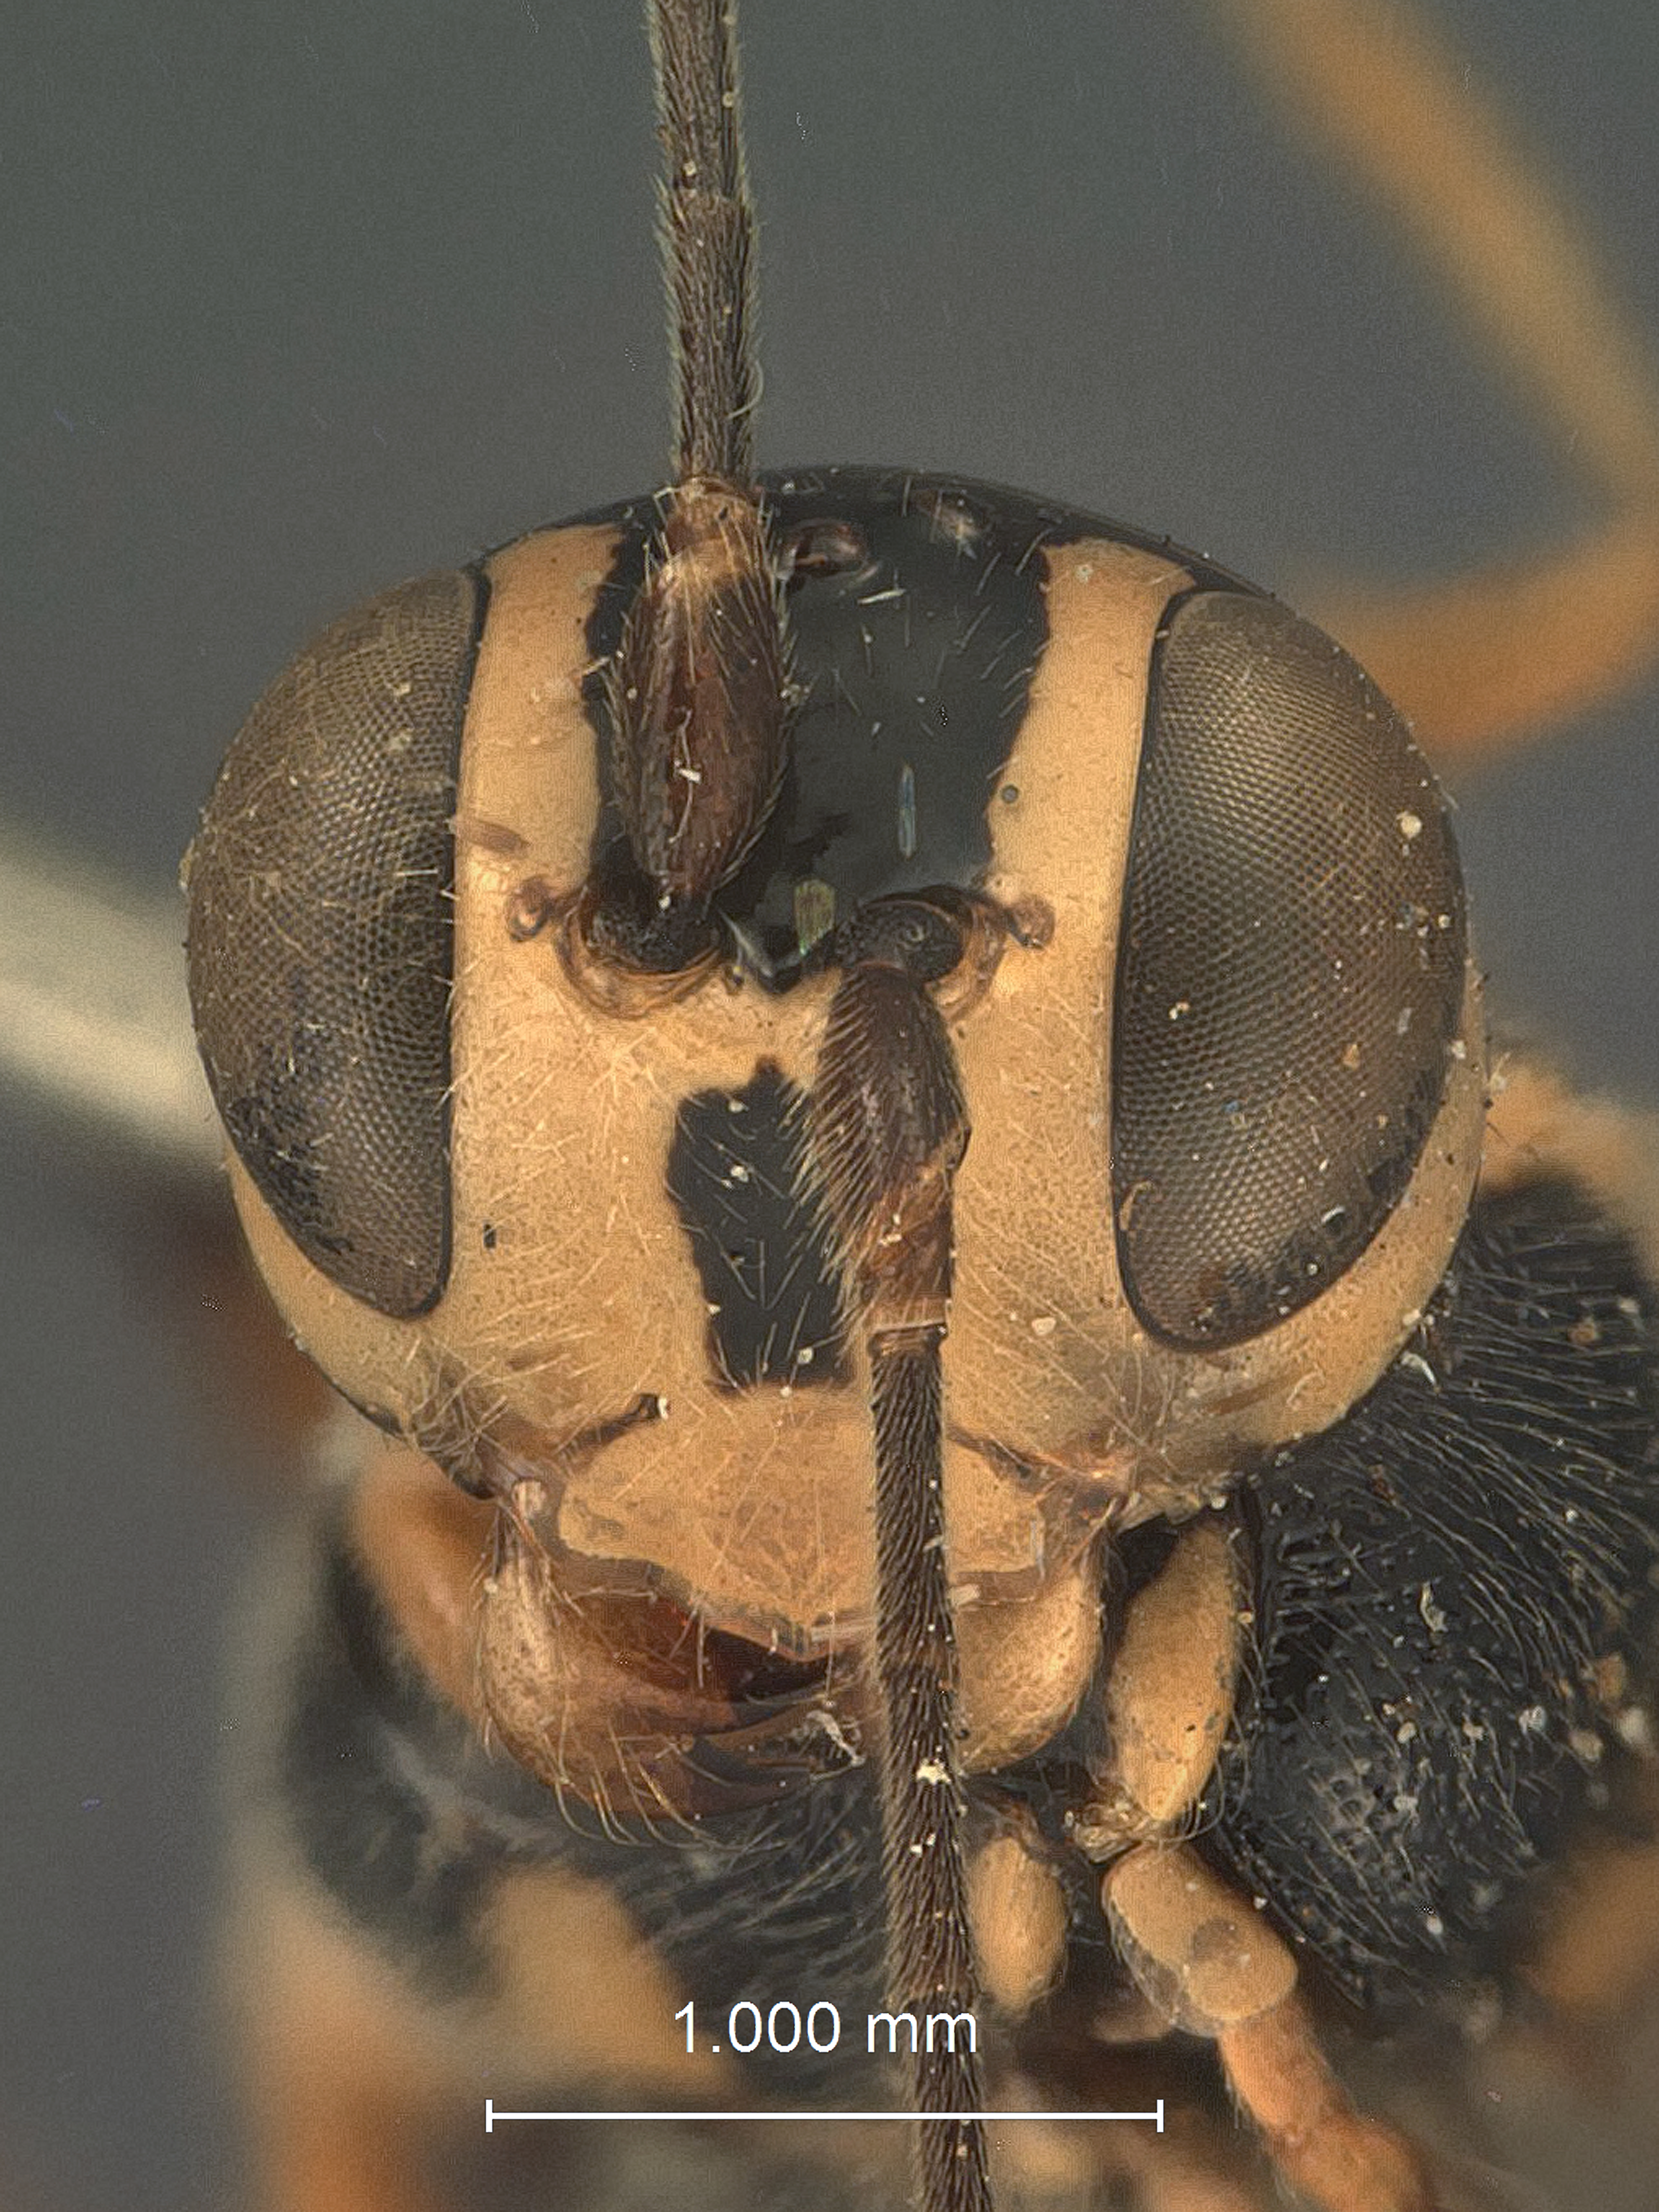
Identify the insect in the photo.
Elasmognathias laminatus
